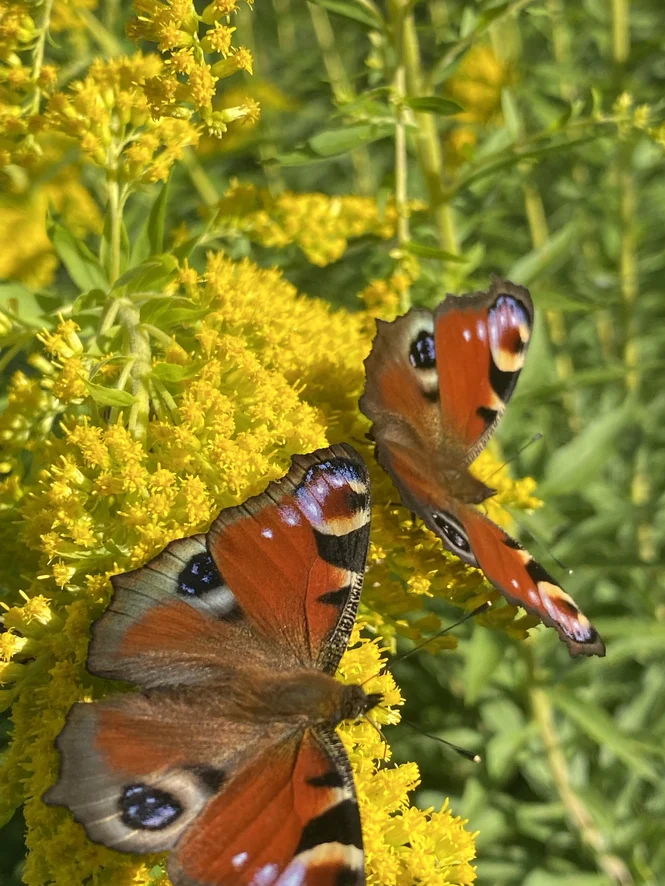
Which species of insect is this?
Aglais io
